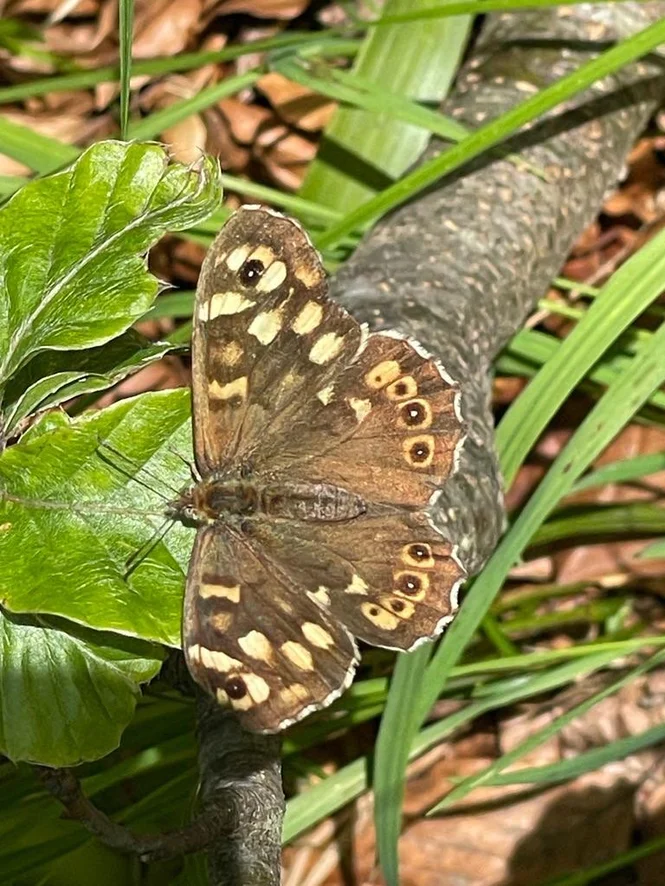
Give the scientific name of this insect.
Pararge aegeria
